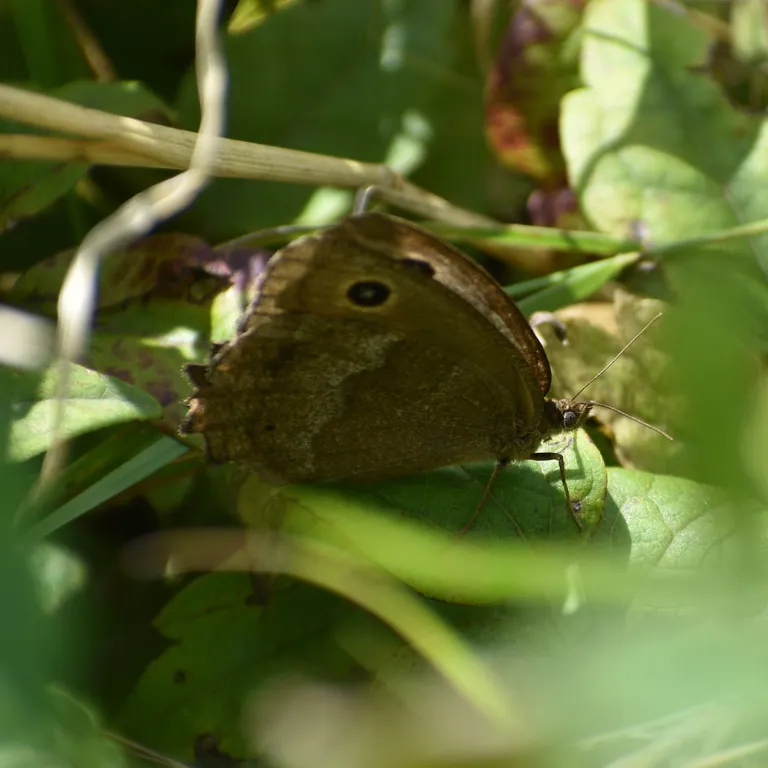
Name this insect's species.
Minois dryas
